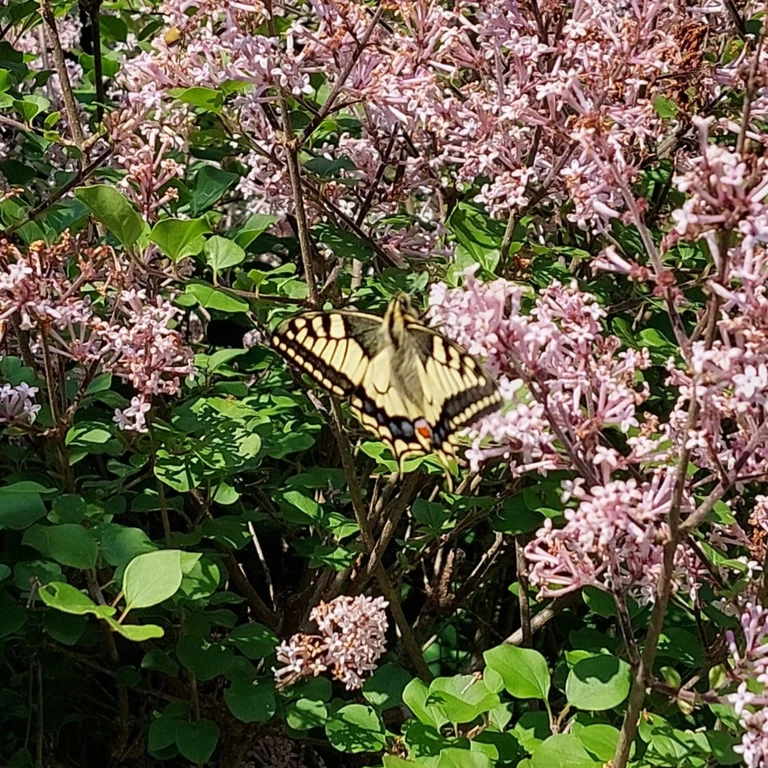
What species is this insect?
Papilio machaon
